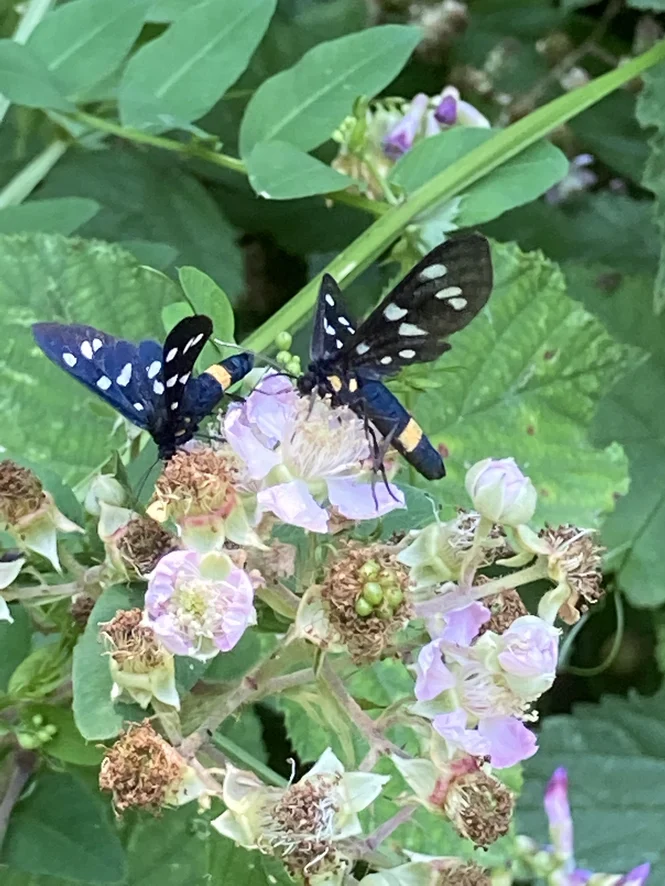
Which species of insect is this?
Amata phegea
